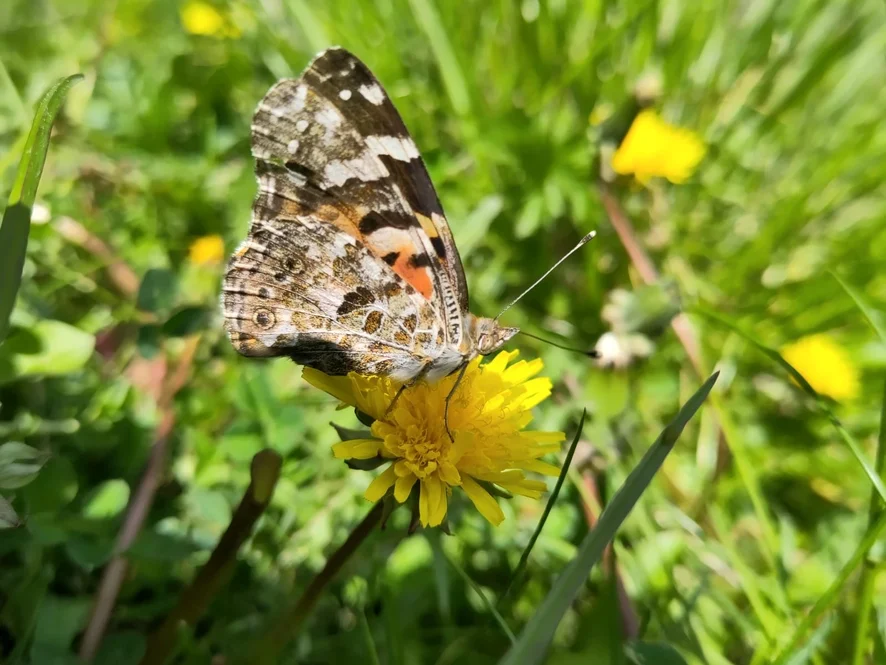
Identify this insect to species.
Vanessa cardui
